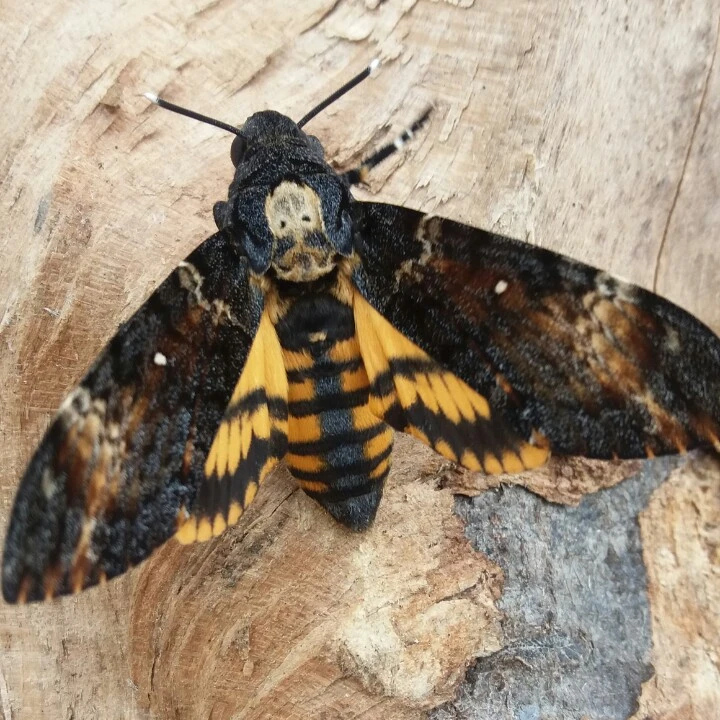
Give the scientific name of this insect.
Acherontia atropos
